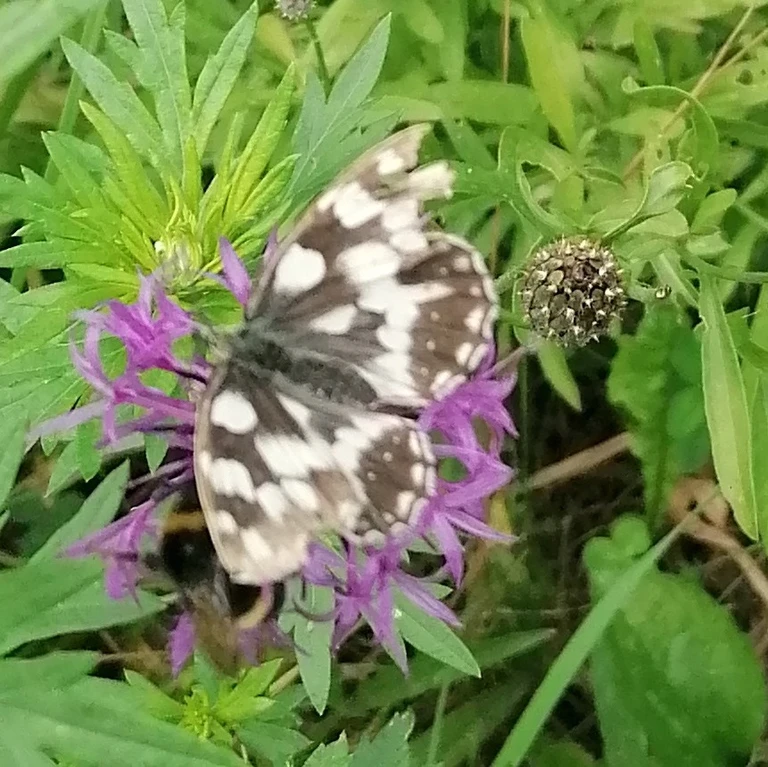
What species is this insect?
Melanargia galathea
